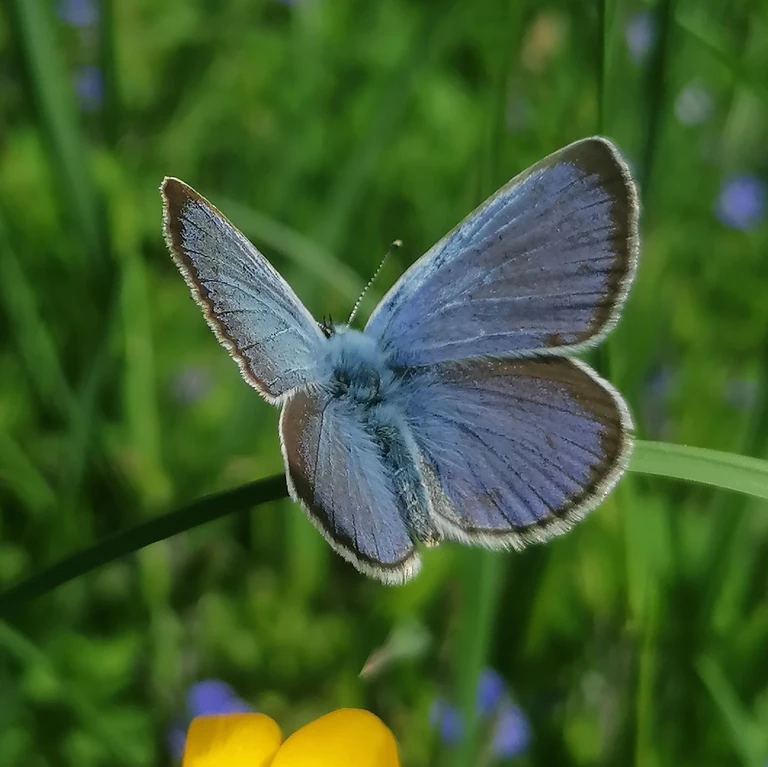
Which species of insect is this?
Glaucopsyche alexis
